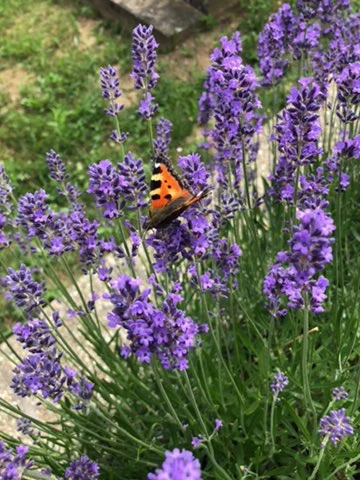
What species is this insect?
Aglais urticae
